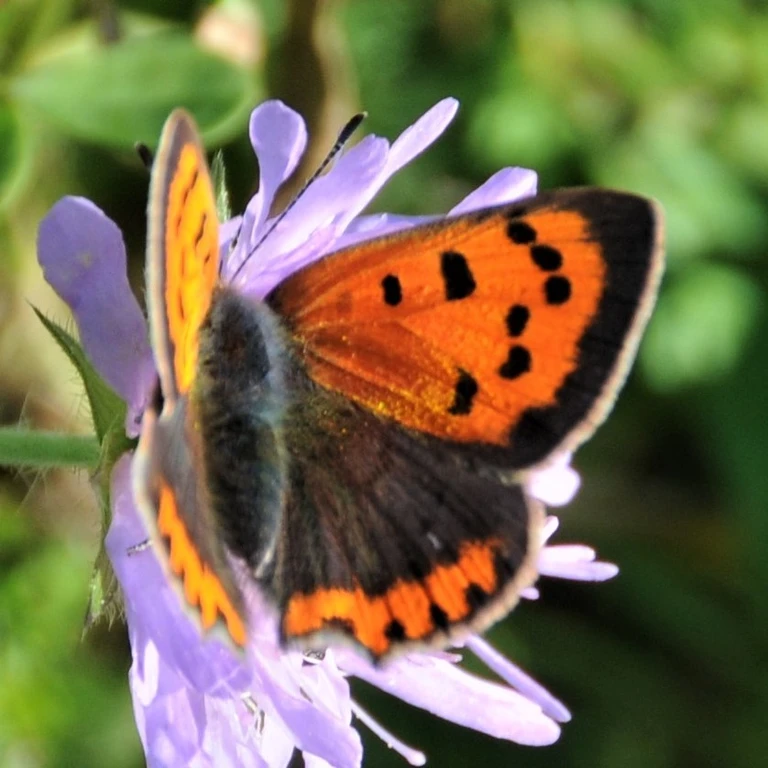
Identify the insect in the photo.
Lycaena phlaeas
